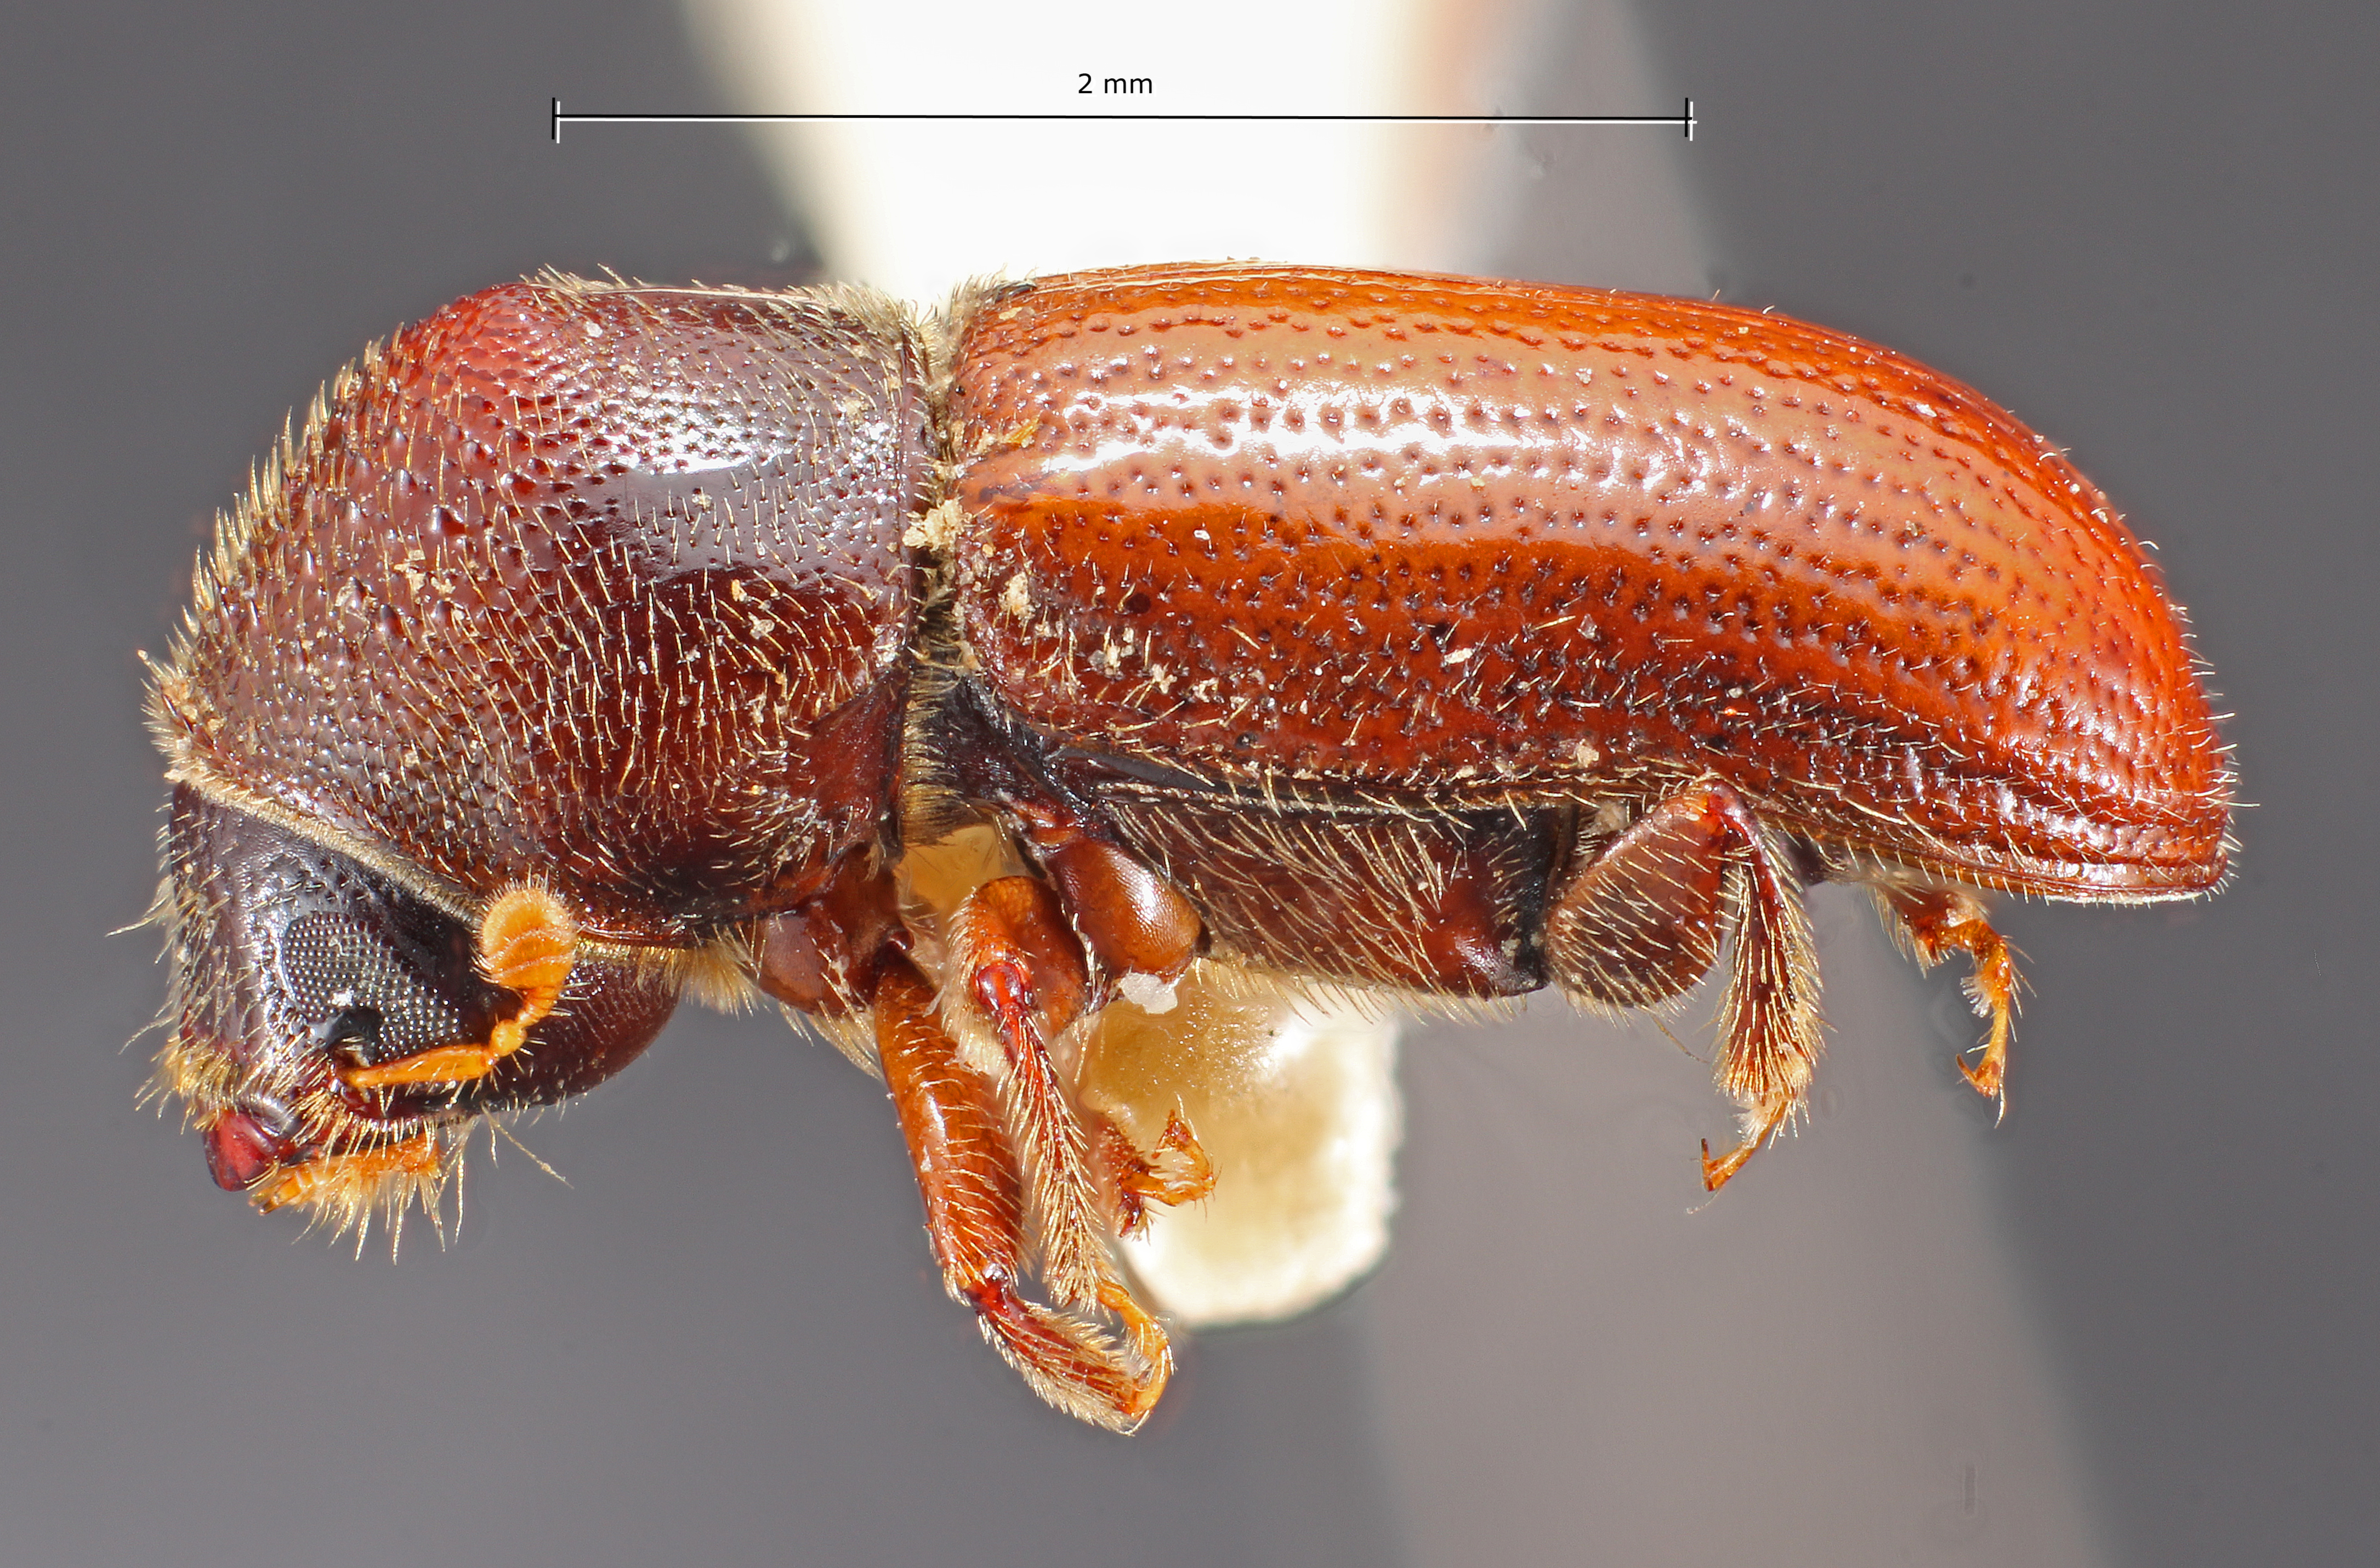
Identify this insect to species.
Myeloborus deleoni
